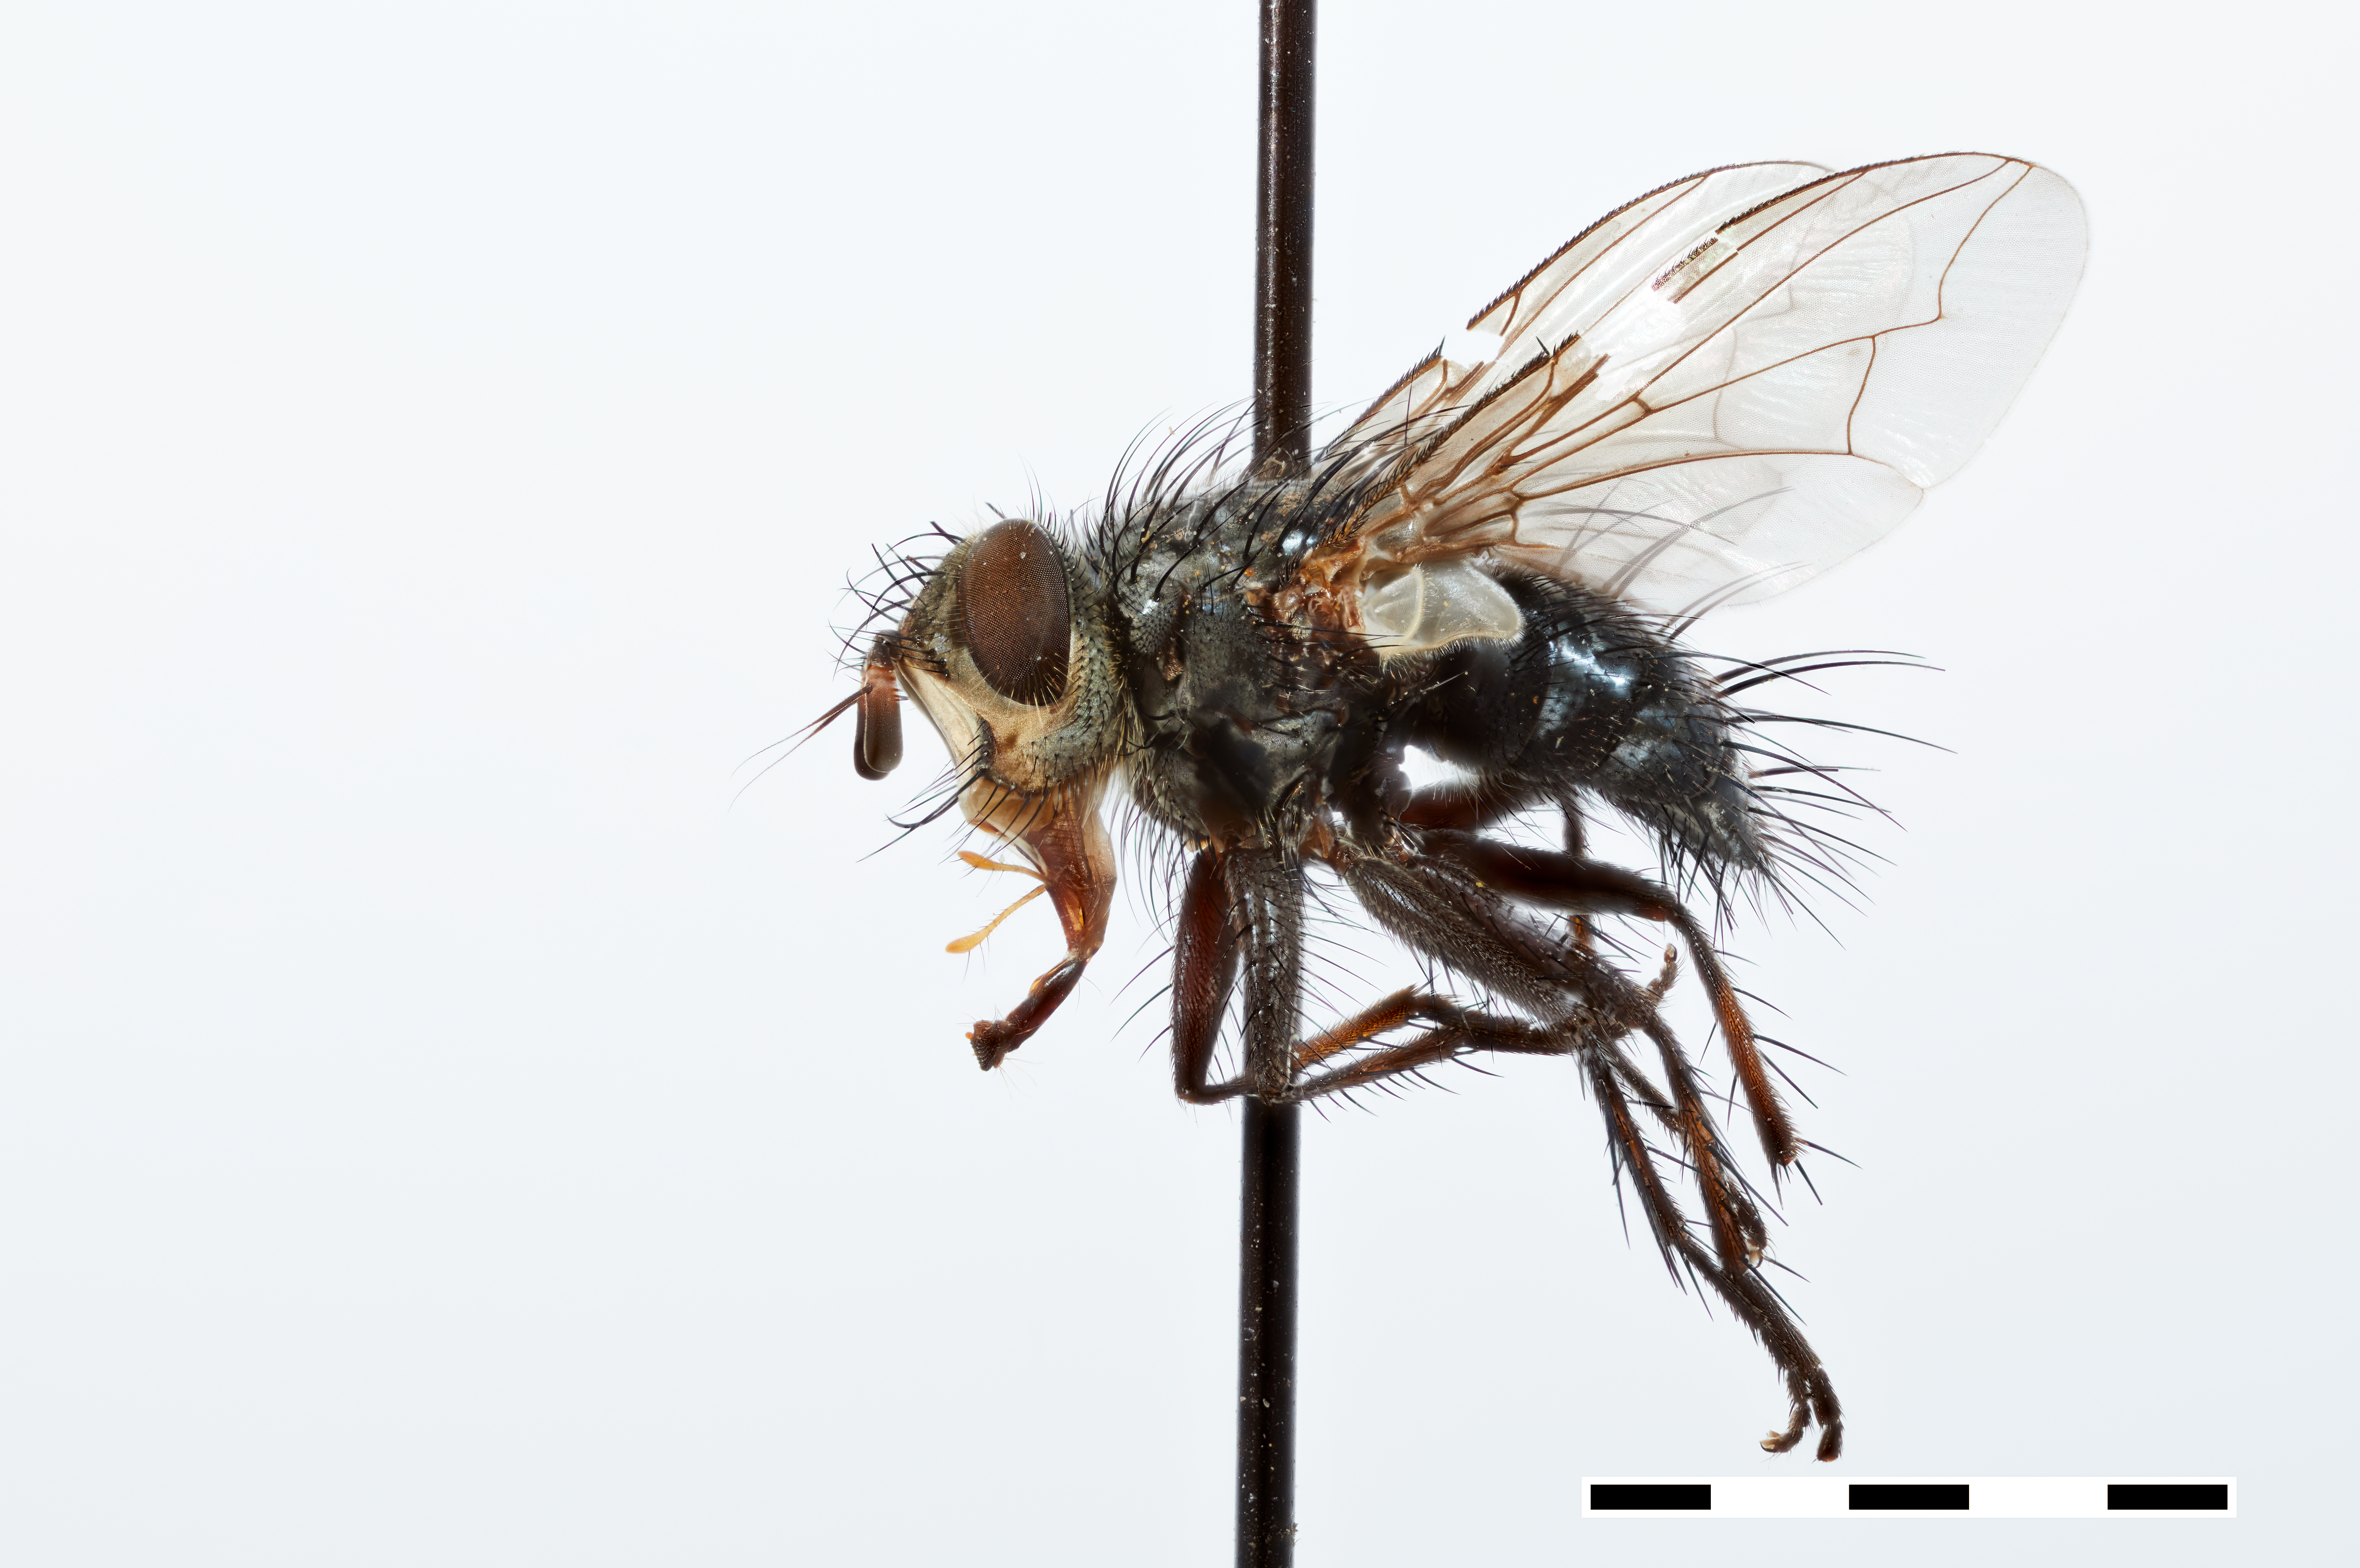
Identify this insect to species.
Neotrafoia incarum
